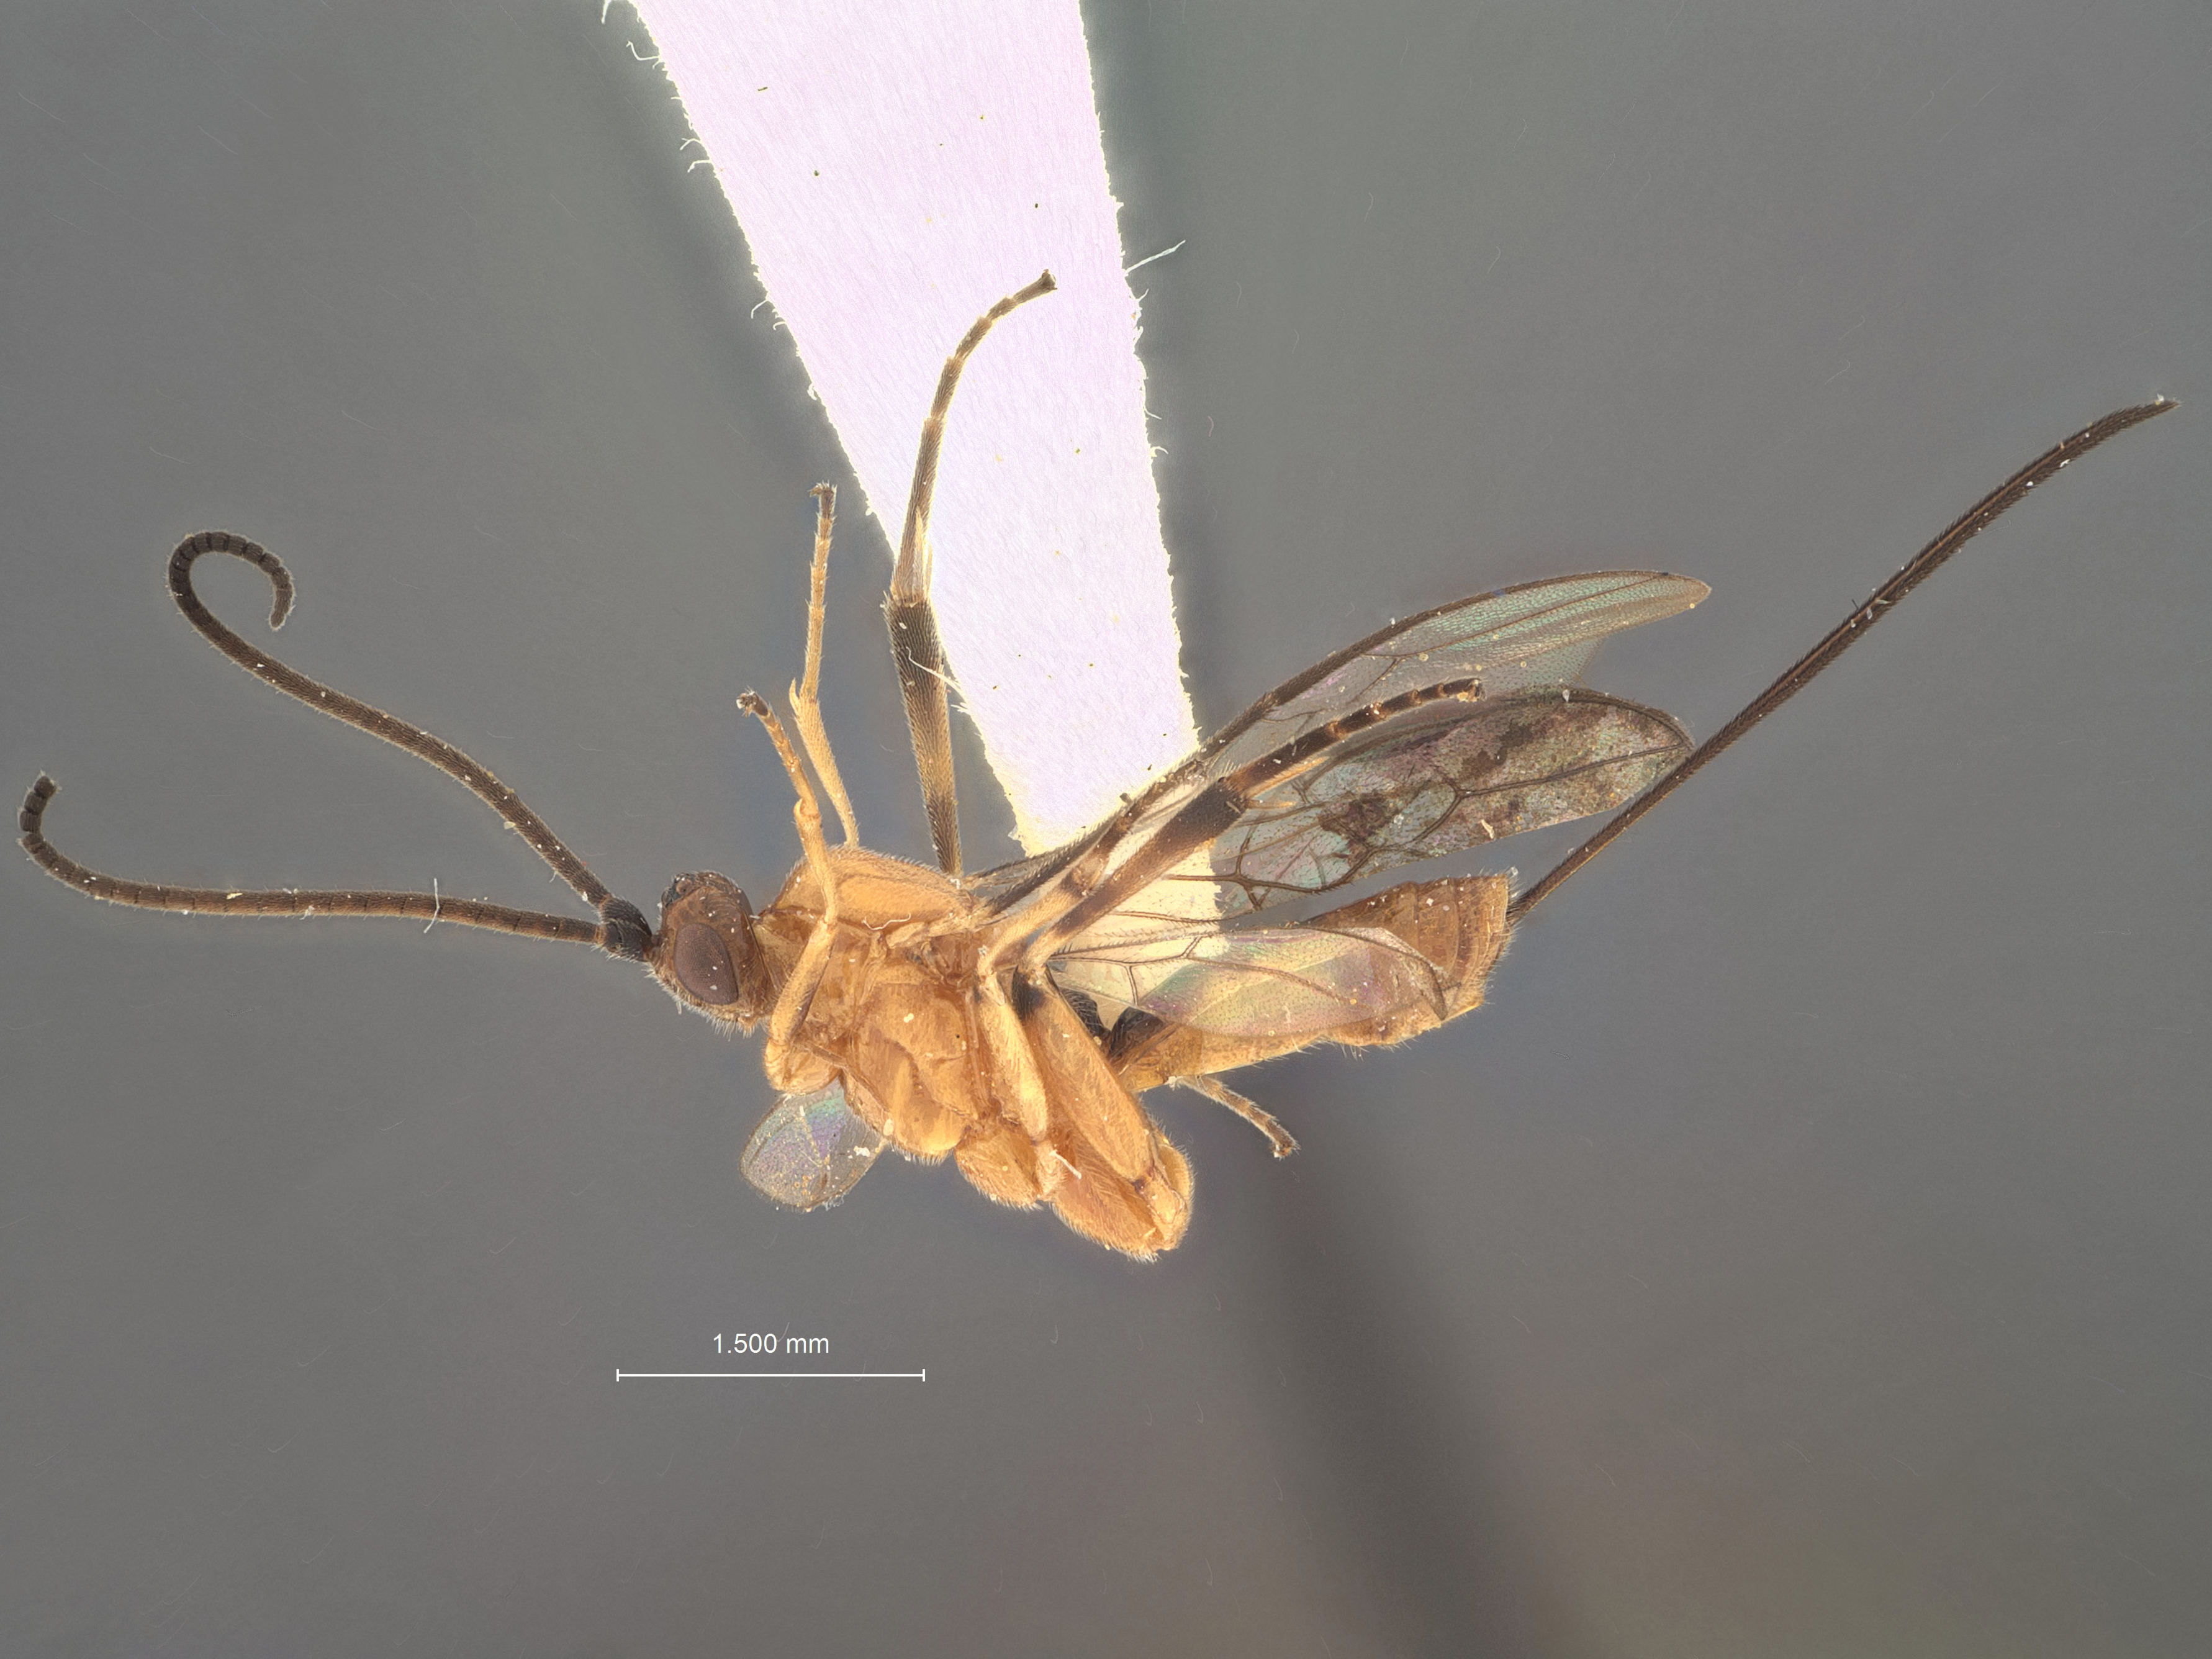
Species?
Orgilus infrequens
